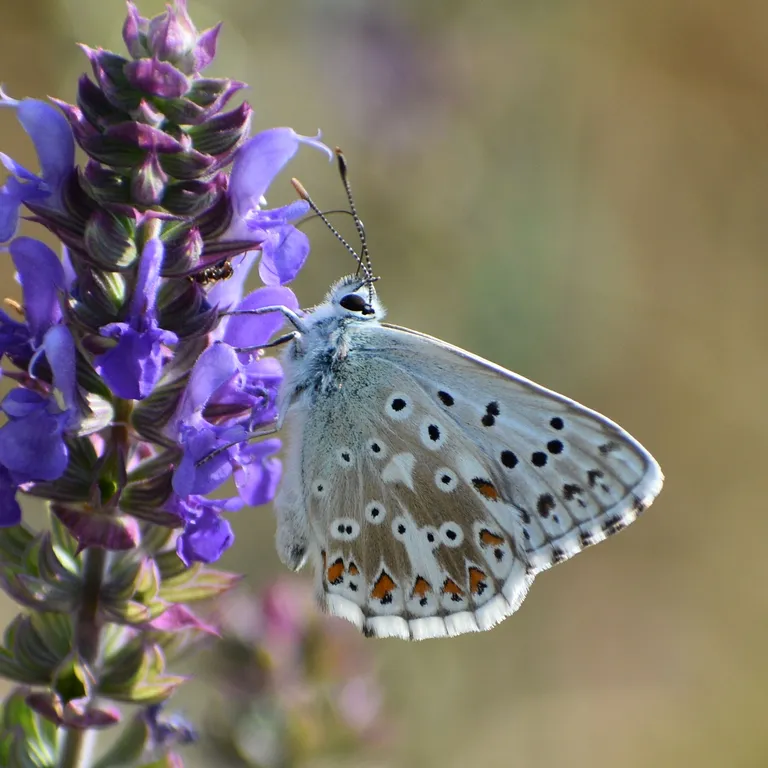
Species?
Lysandra coridon
